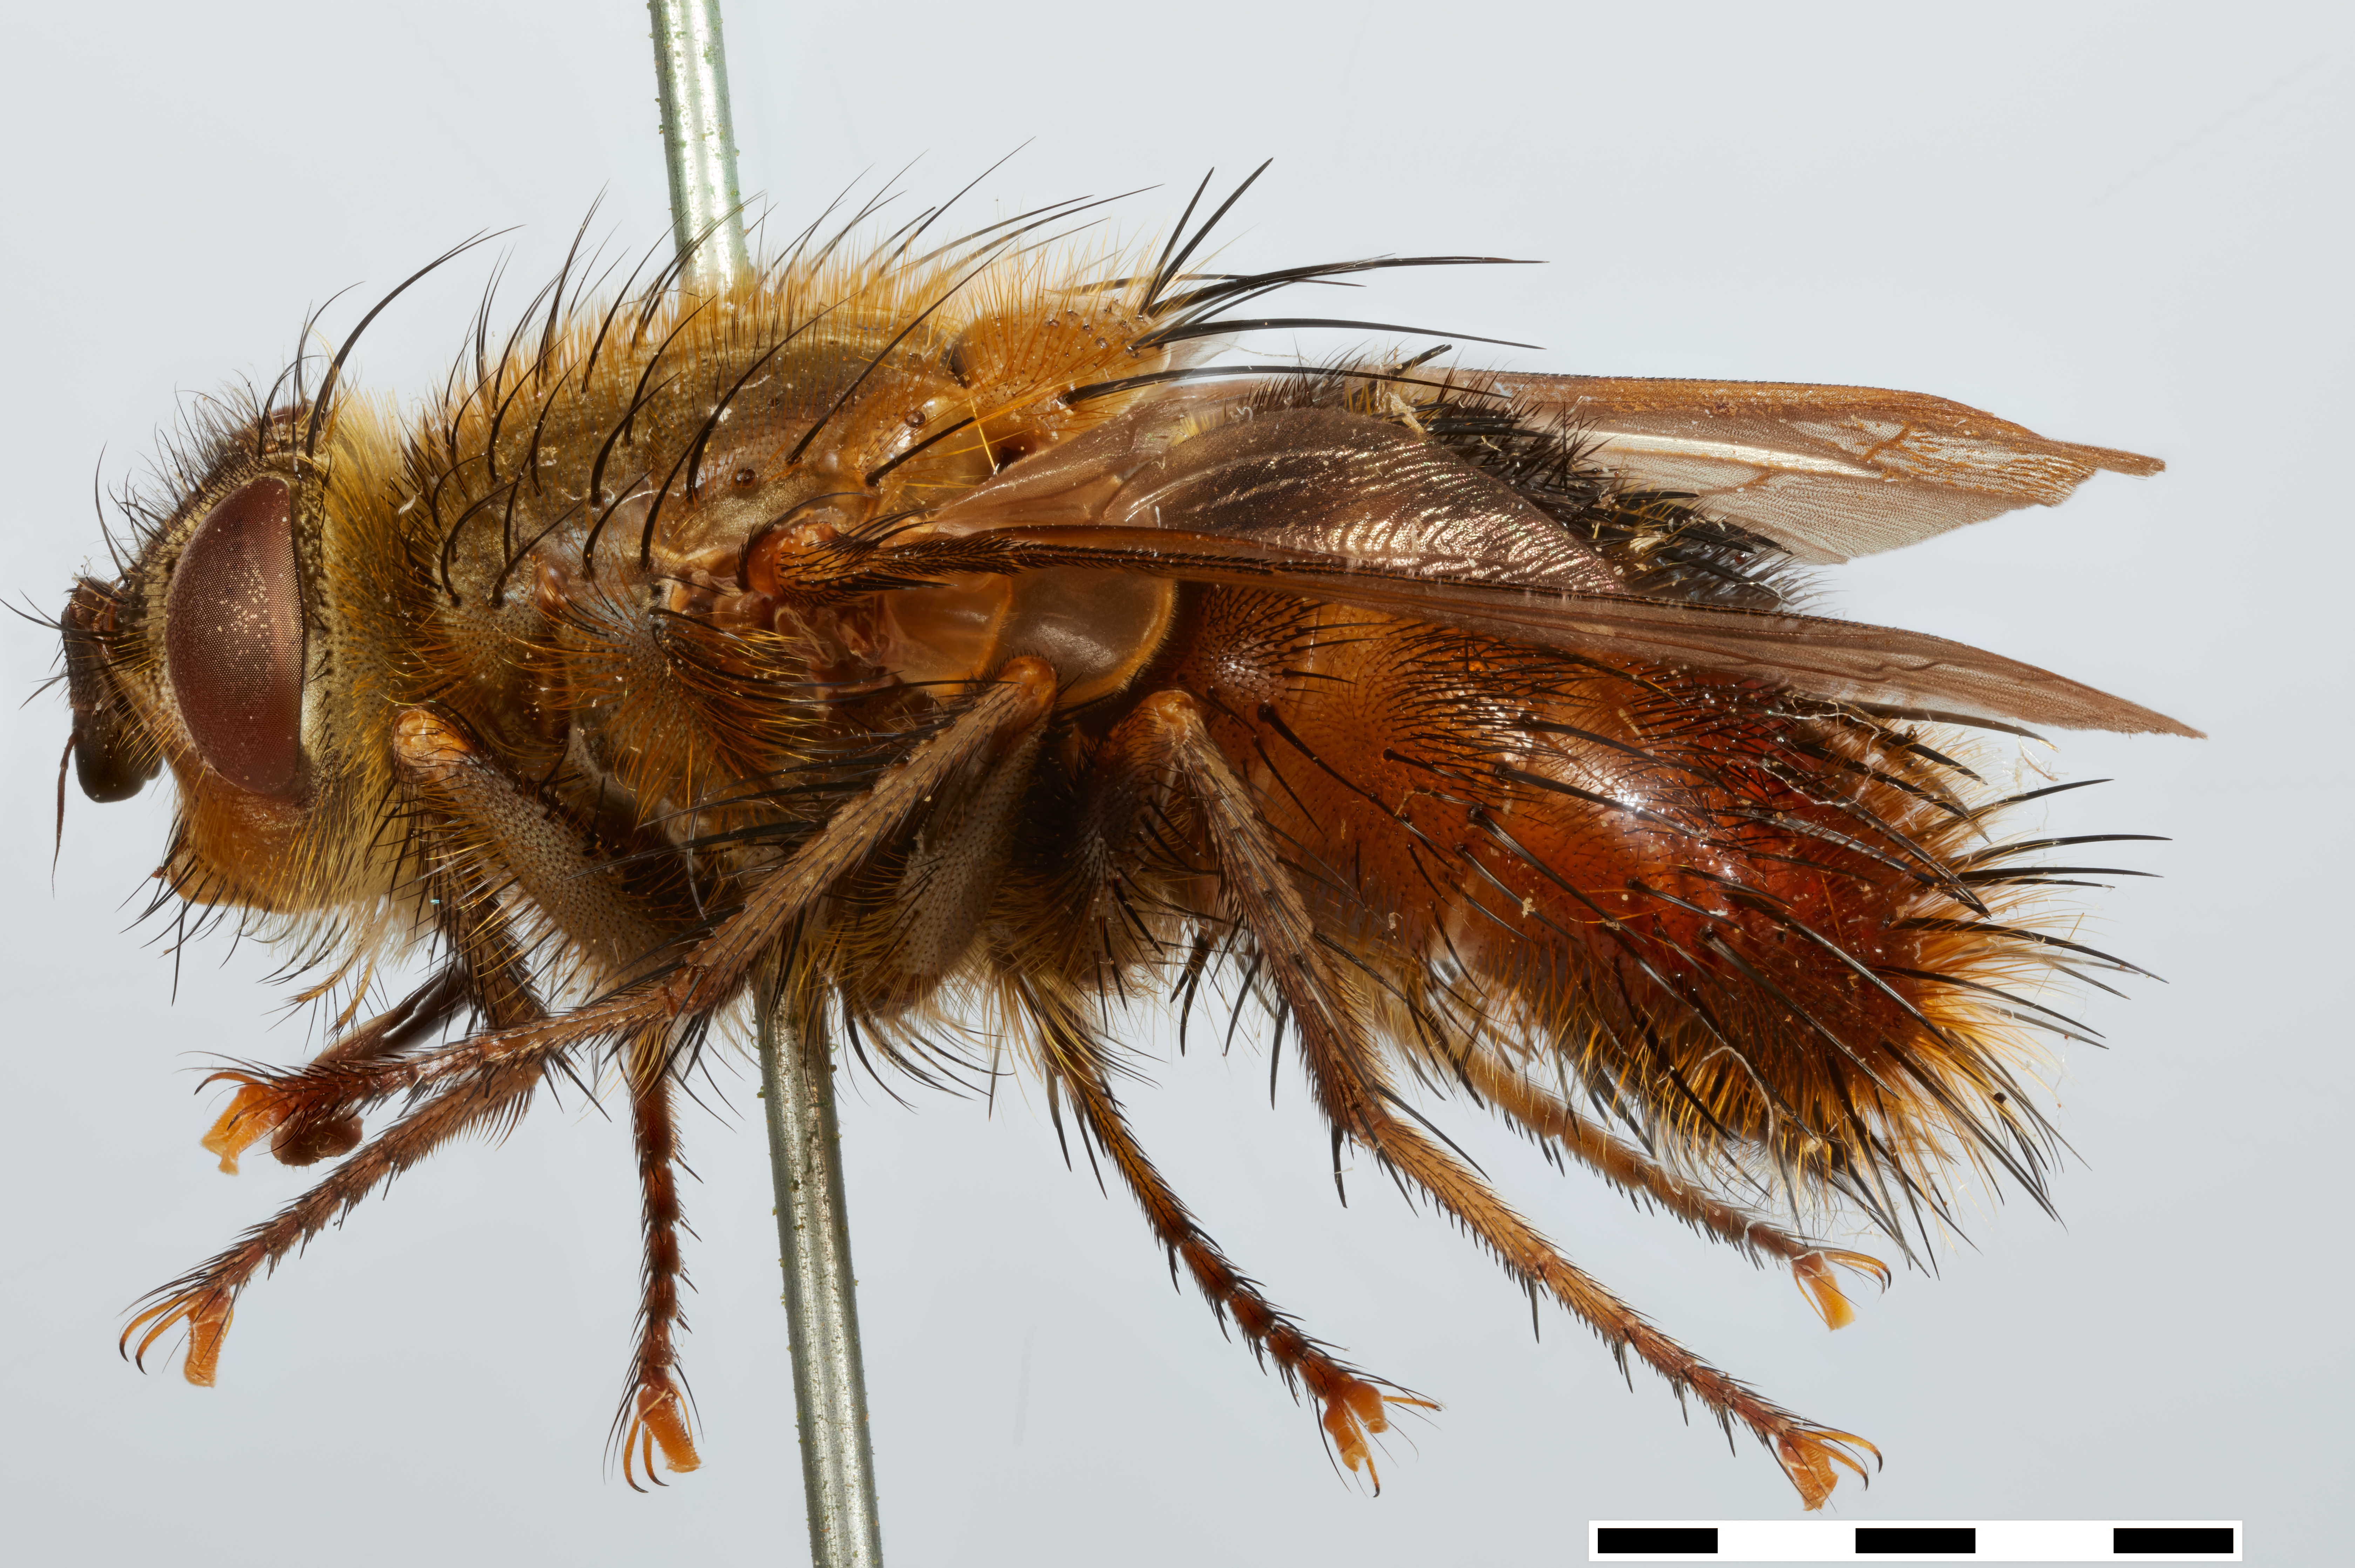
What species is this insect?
Servilliodes sumatrensis
